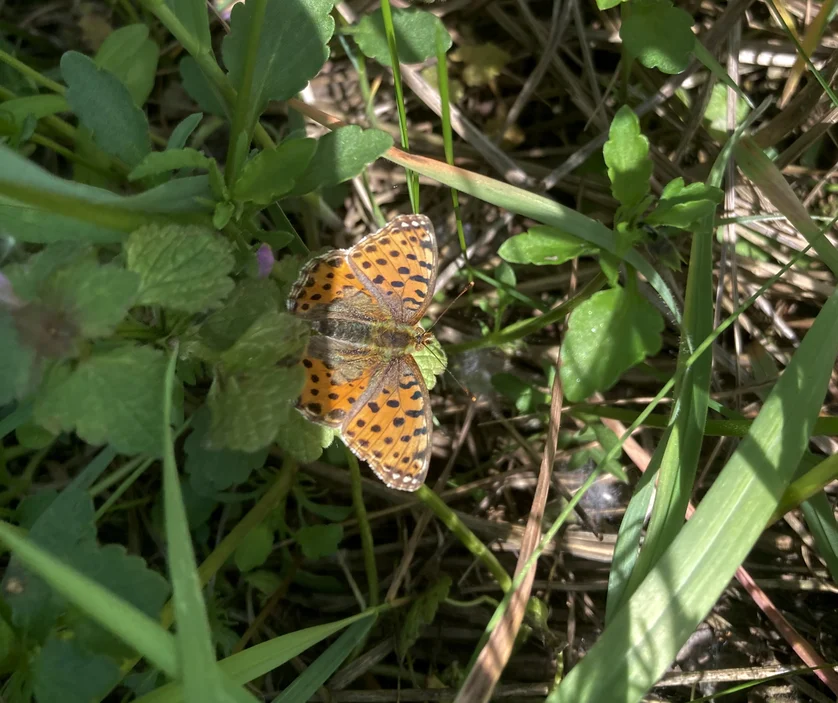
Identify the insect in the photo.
Issoria lathonia
